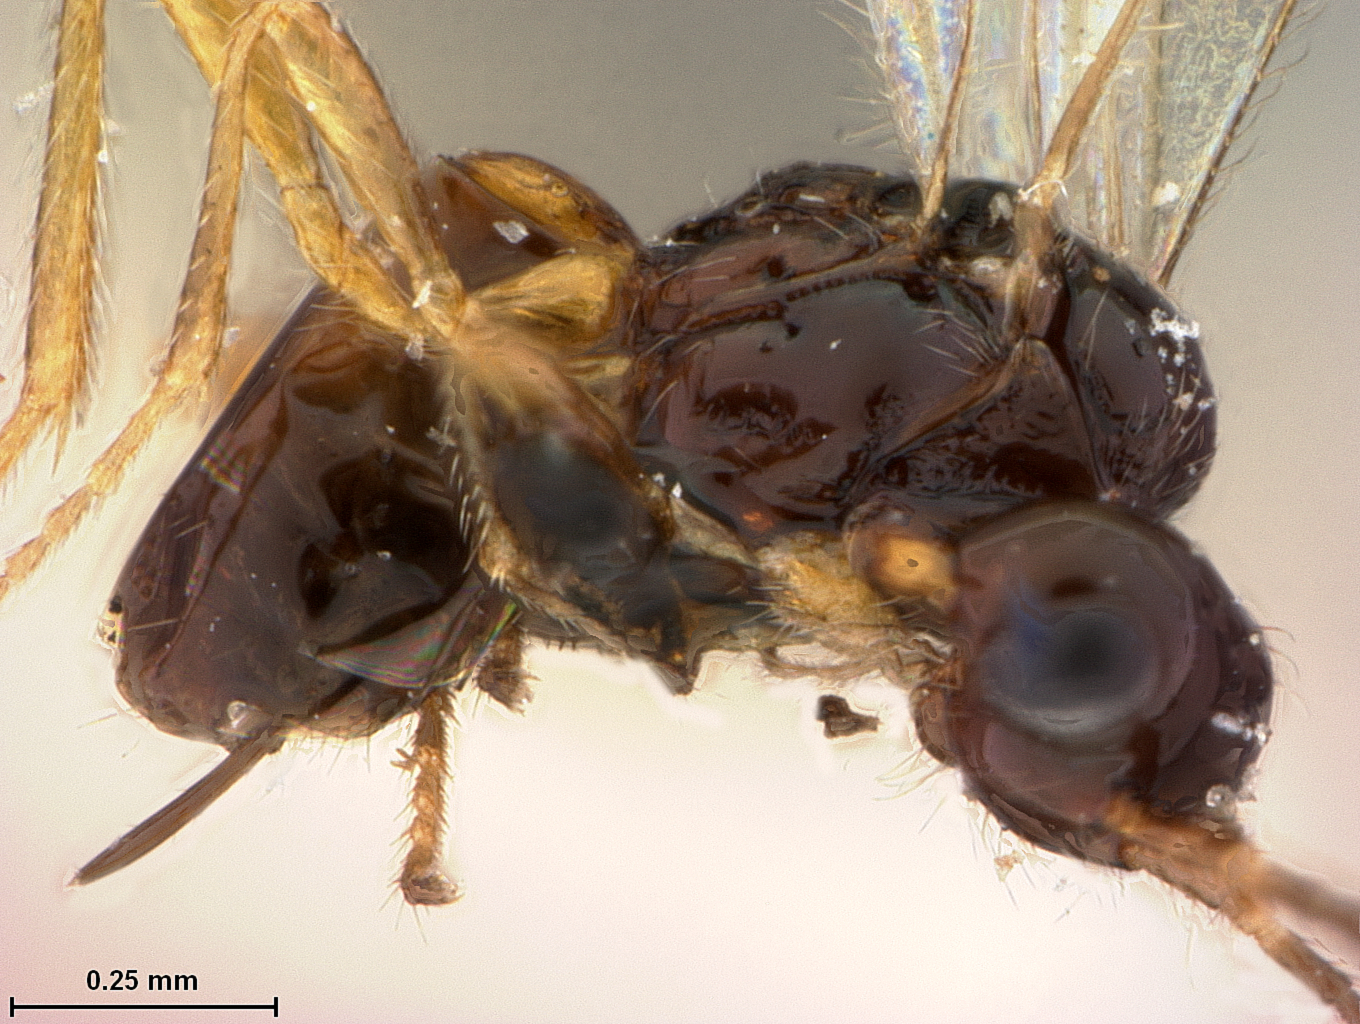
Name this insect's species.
Aspilota phyllotomae
